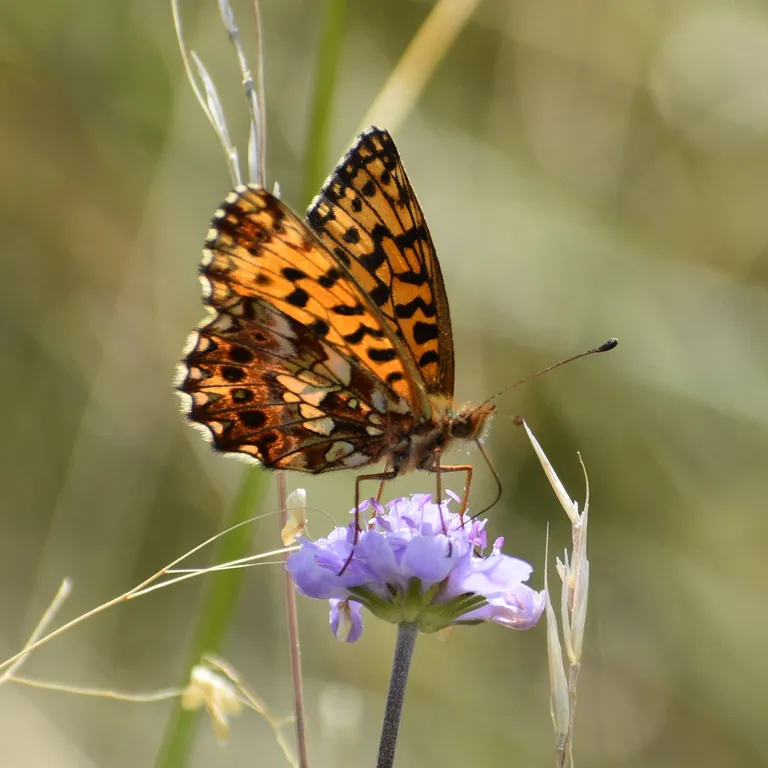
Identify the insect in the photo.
Boloria dia
